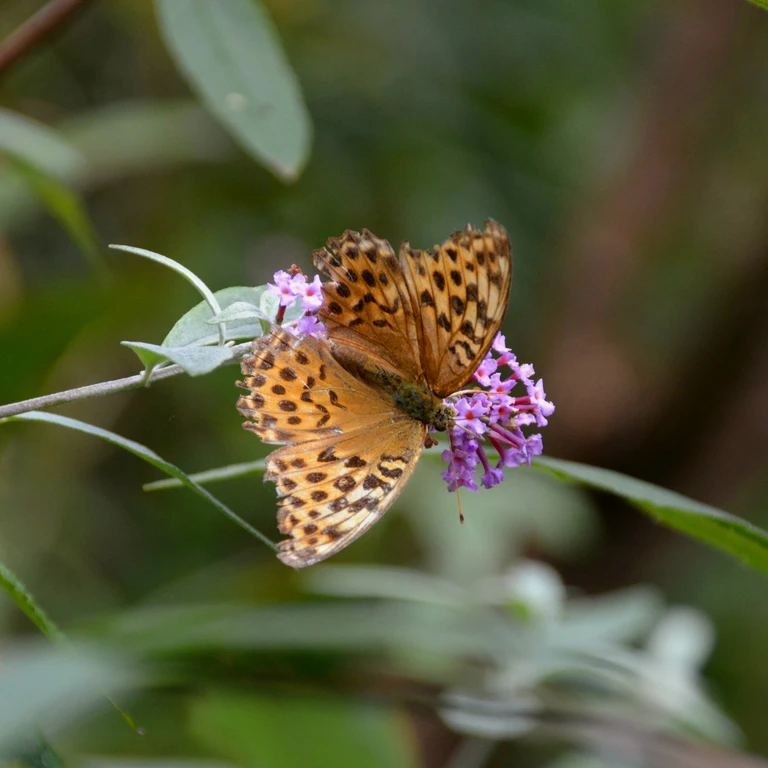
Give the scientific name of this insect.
Argynnis paphia
